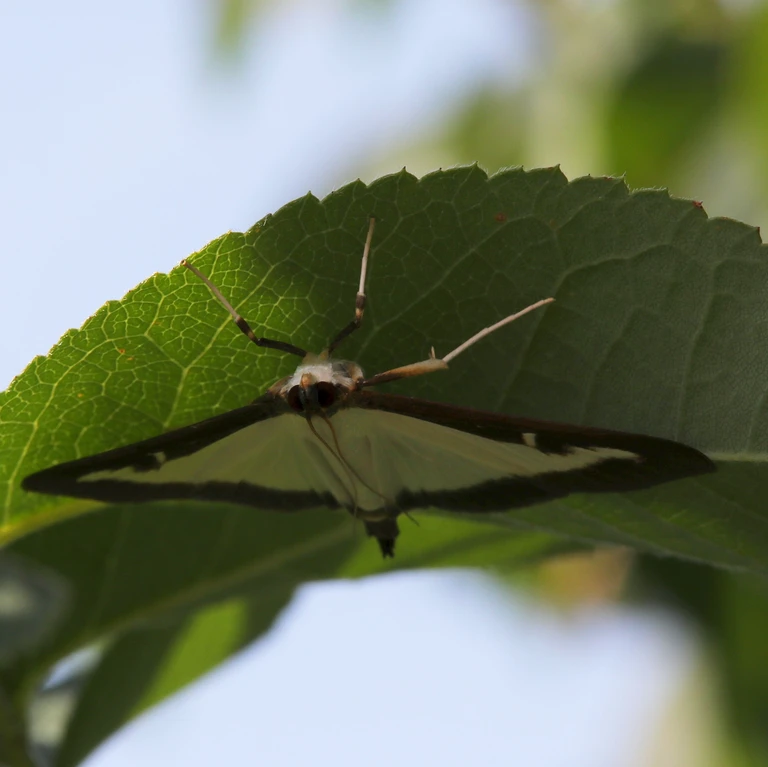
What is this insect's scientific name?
Cydalima perspectalis
